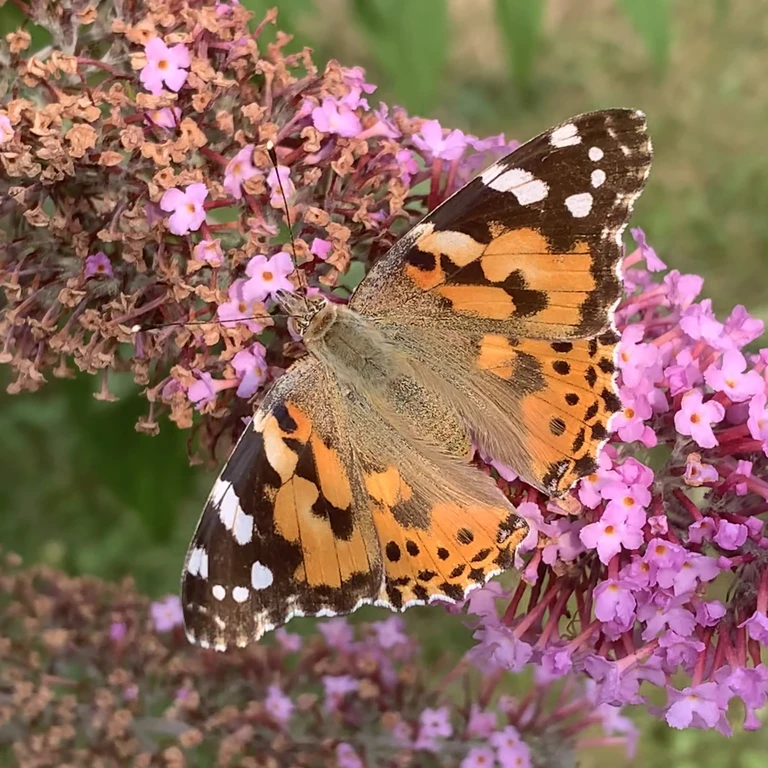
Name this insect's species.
Vanessa cardui
